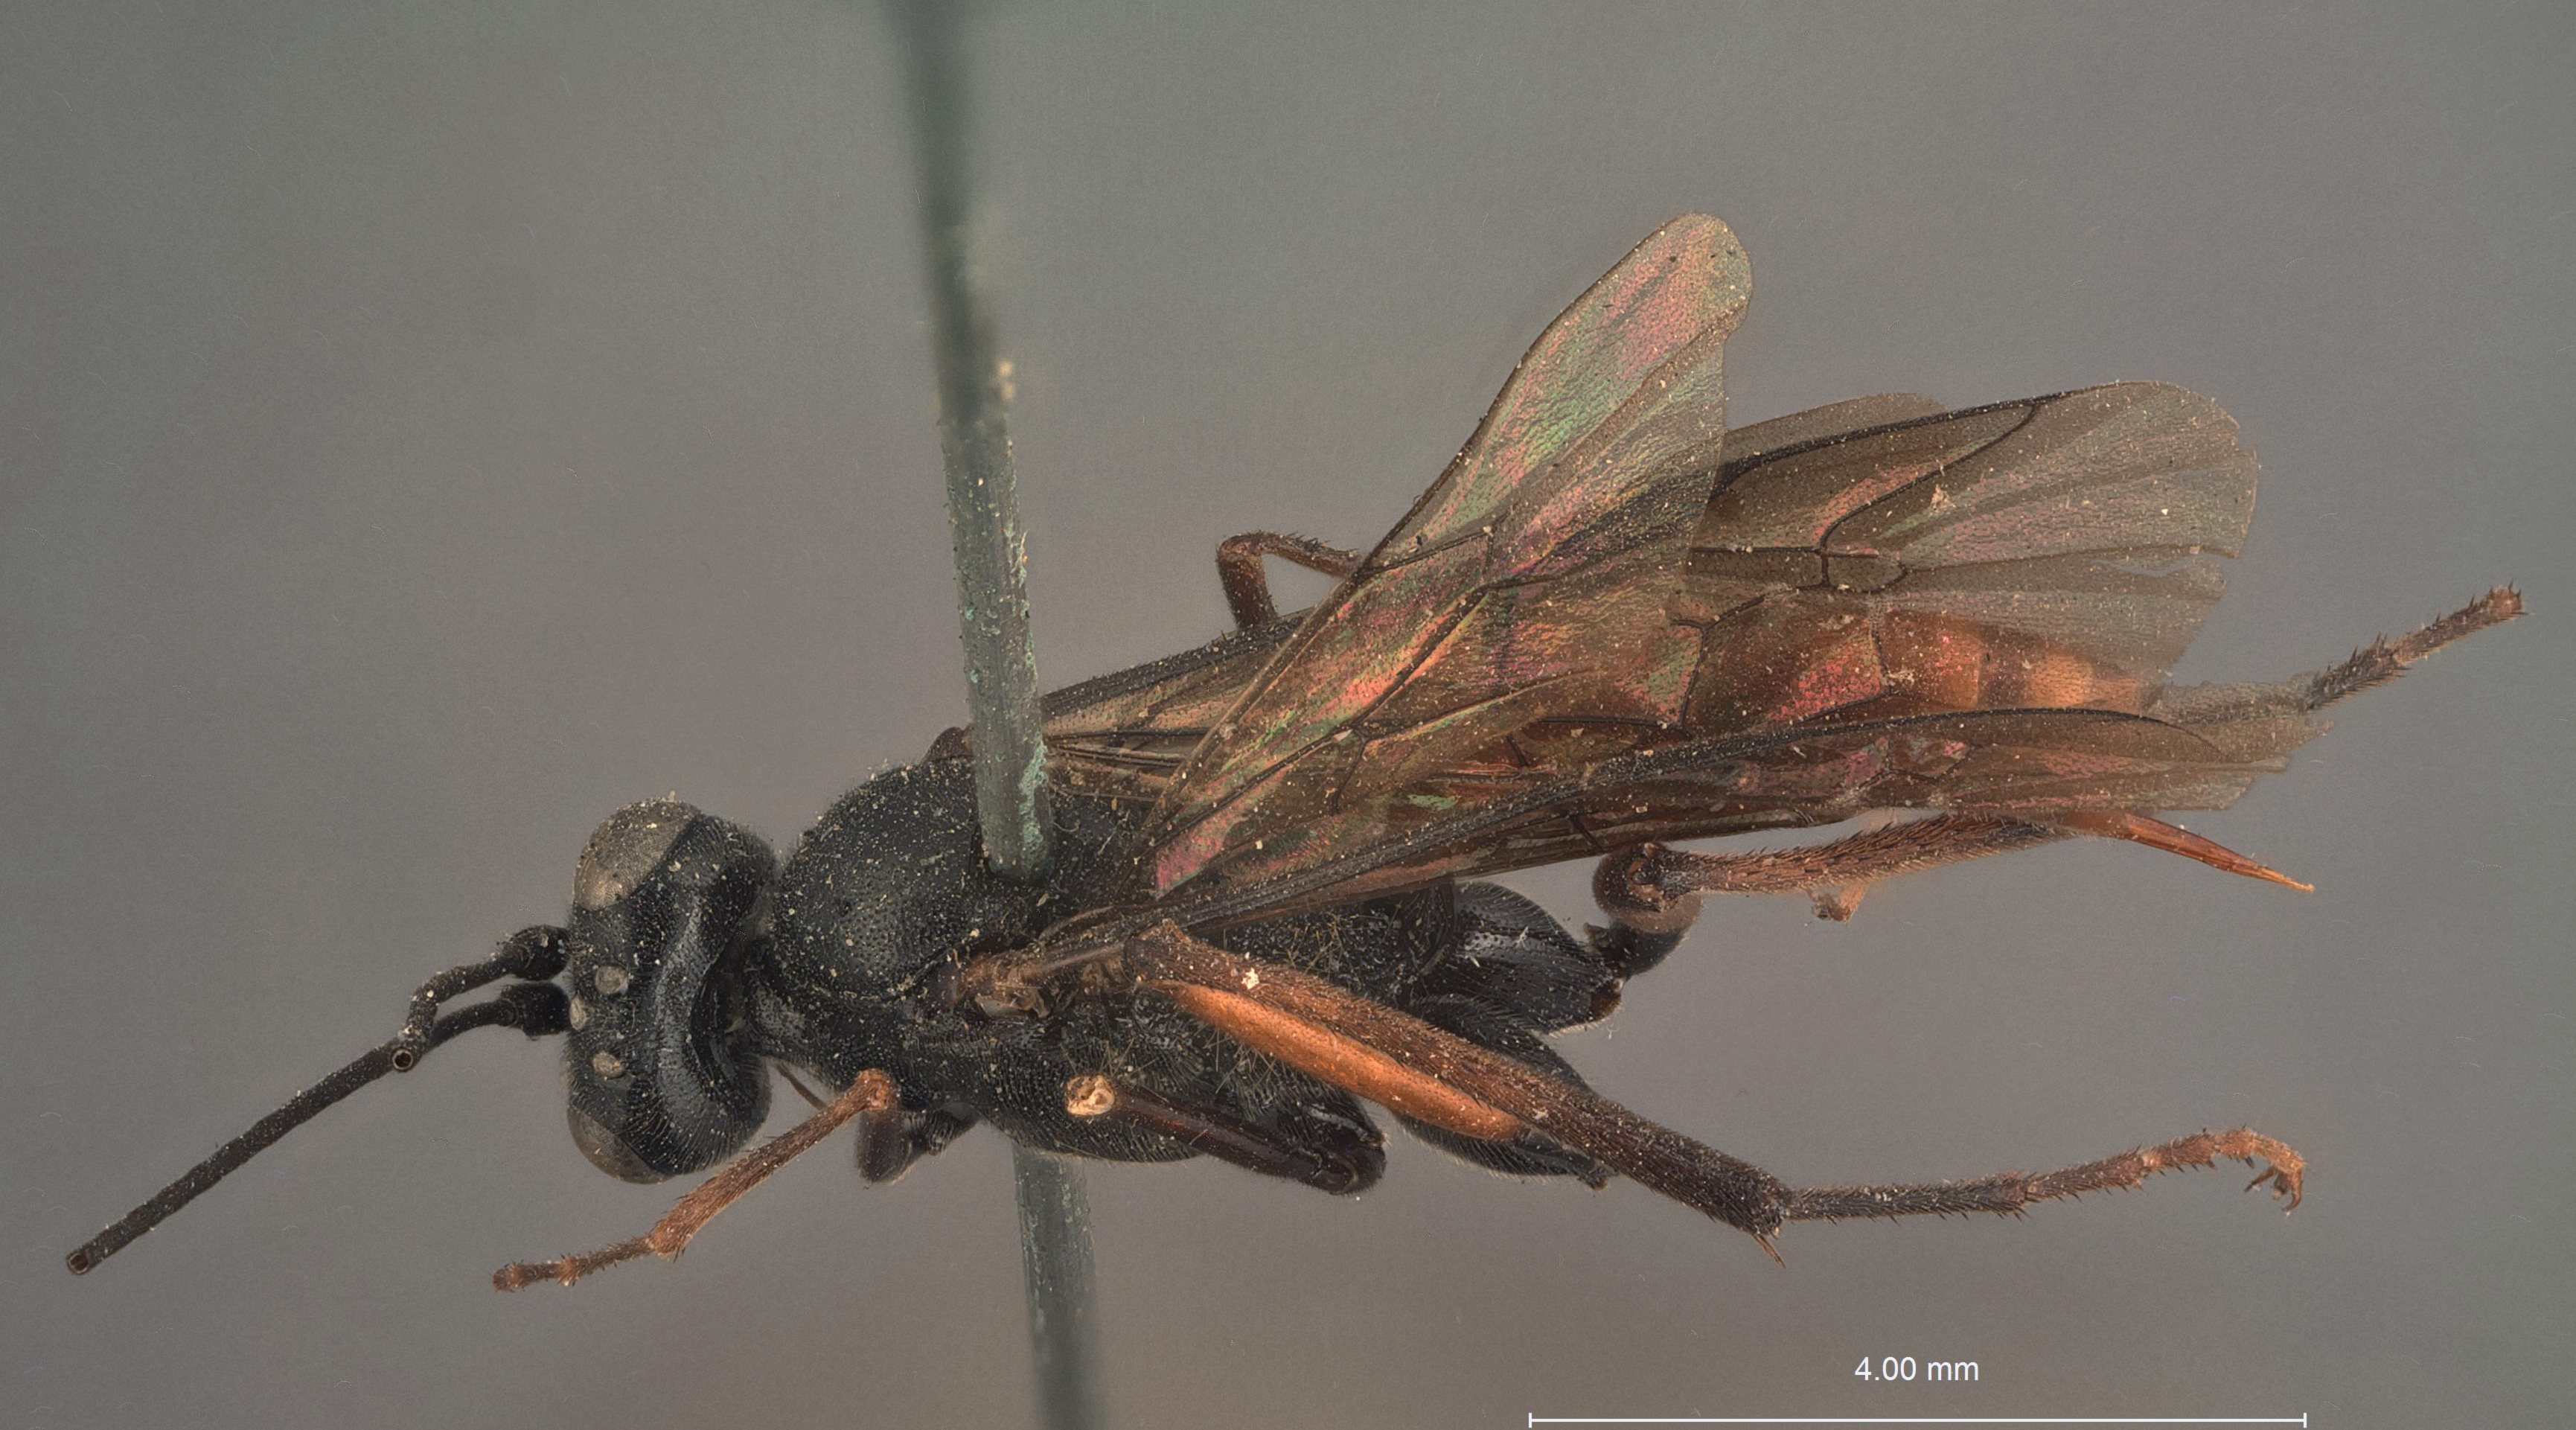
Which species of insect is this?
Exetastes alternatipes
